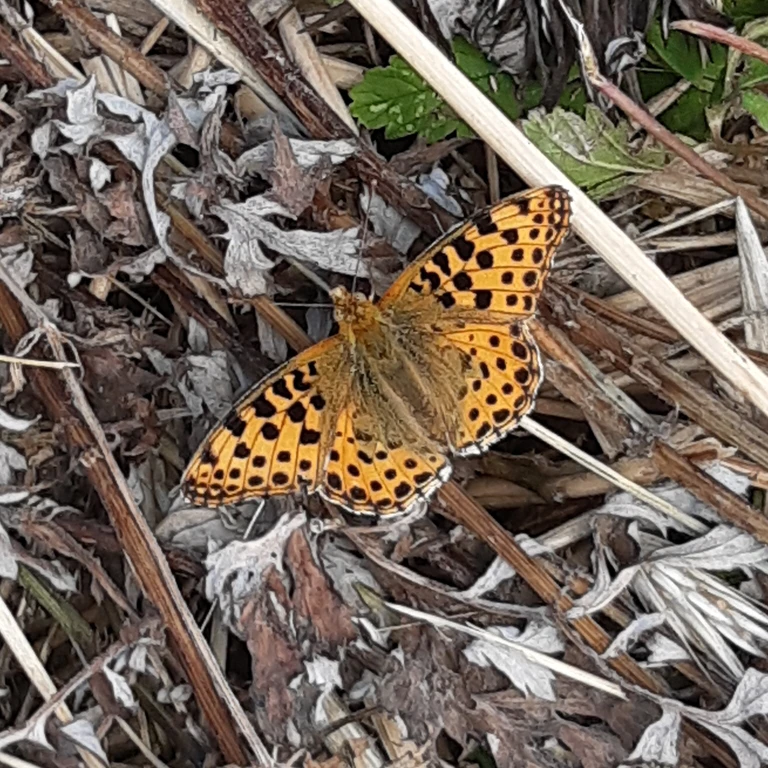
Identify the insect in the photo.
Issoria lathonia
